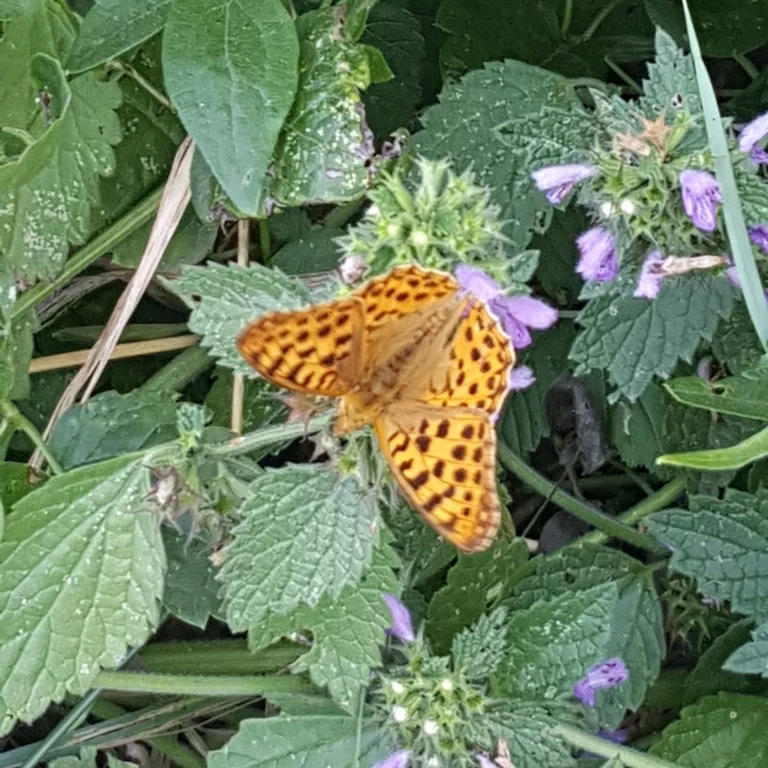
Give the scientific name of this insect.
Issoria lathonia
